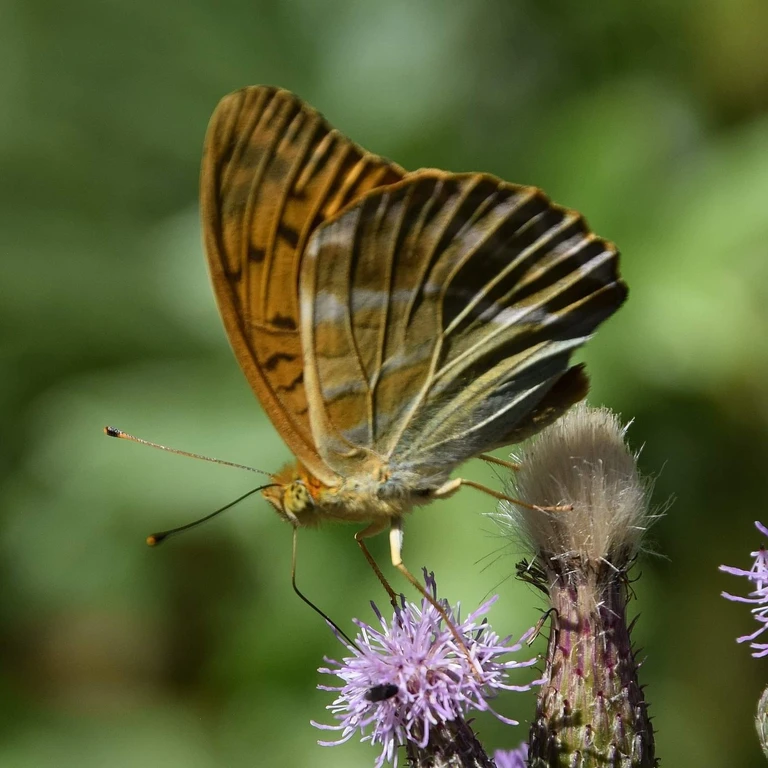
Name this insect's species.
Argynnis paphia
